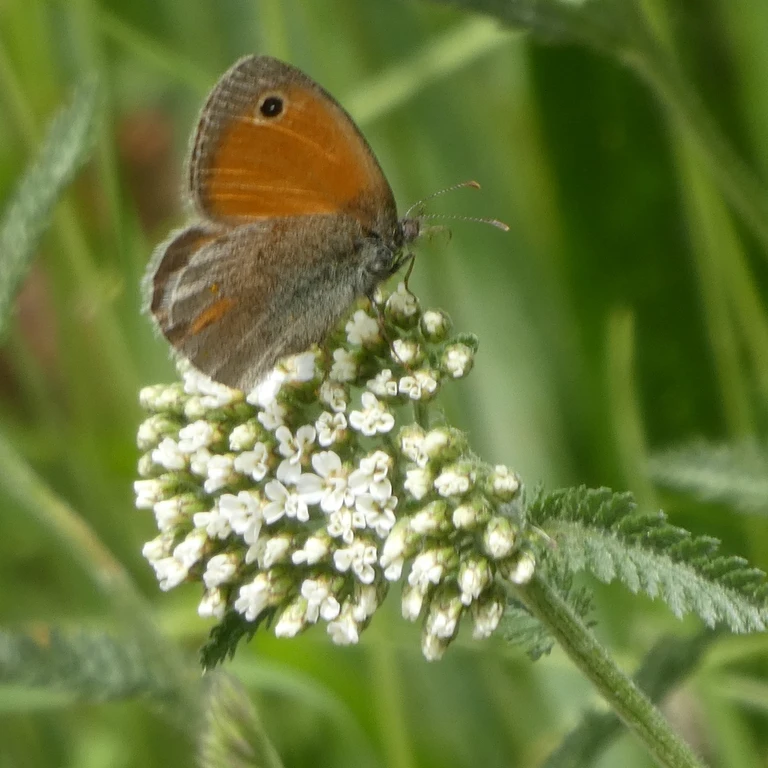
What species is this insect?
Coenonympha pamphilus
